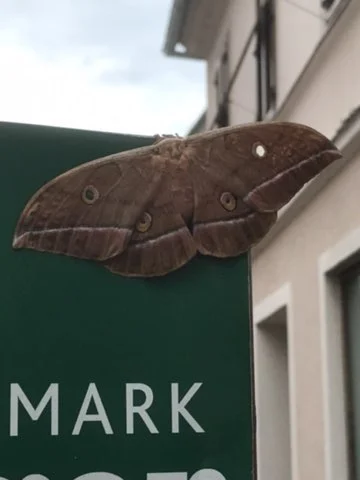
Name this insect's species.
Antheraea yamamai
